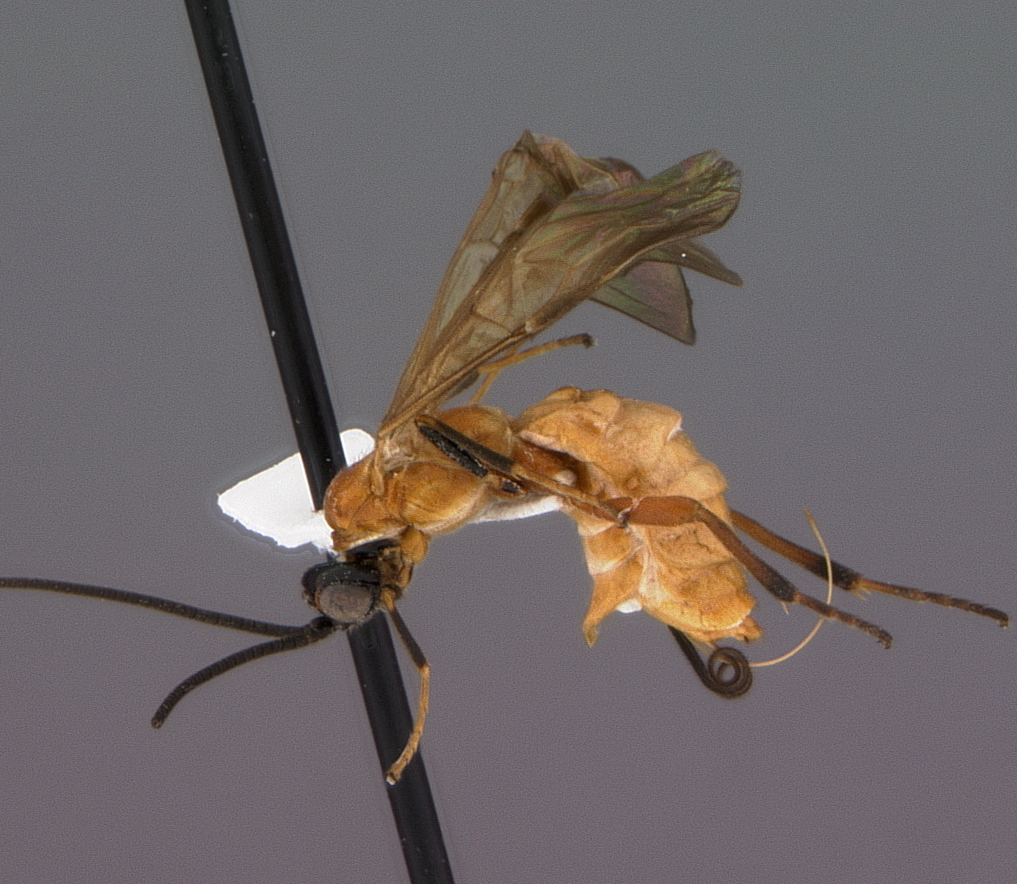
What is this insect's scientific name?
Compsobraconides cinnamomi
